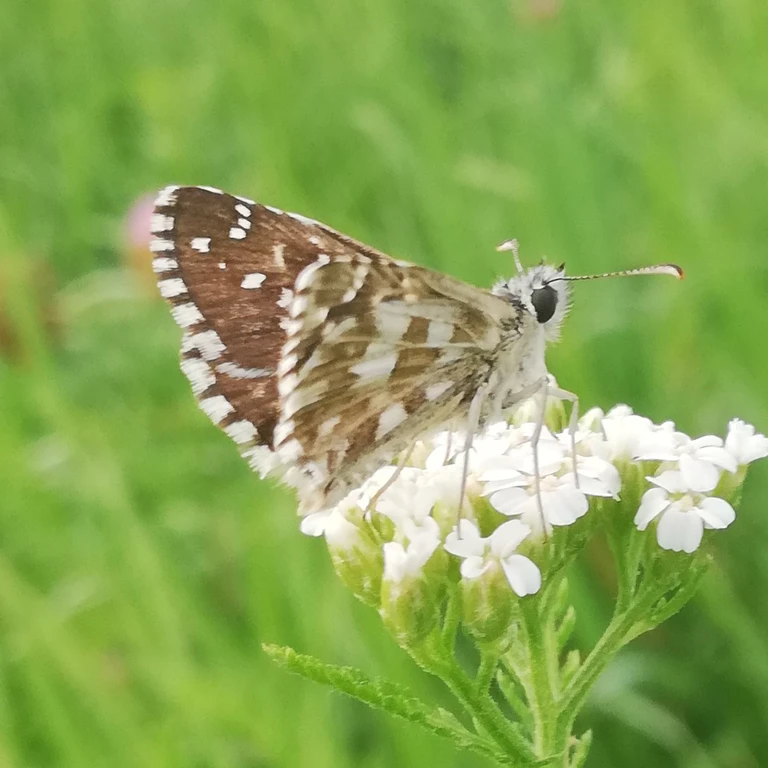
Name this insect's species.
Pyrgus armoricanus
